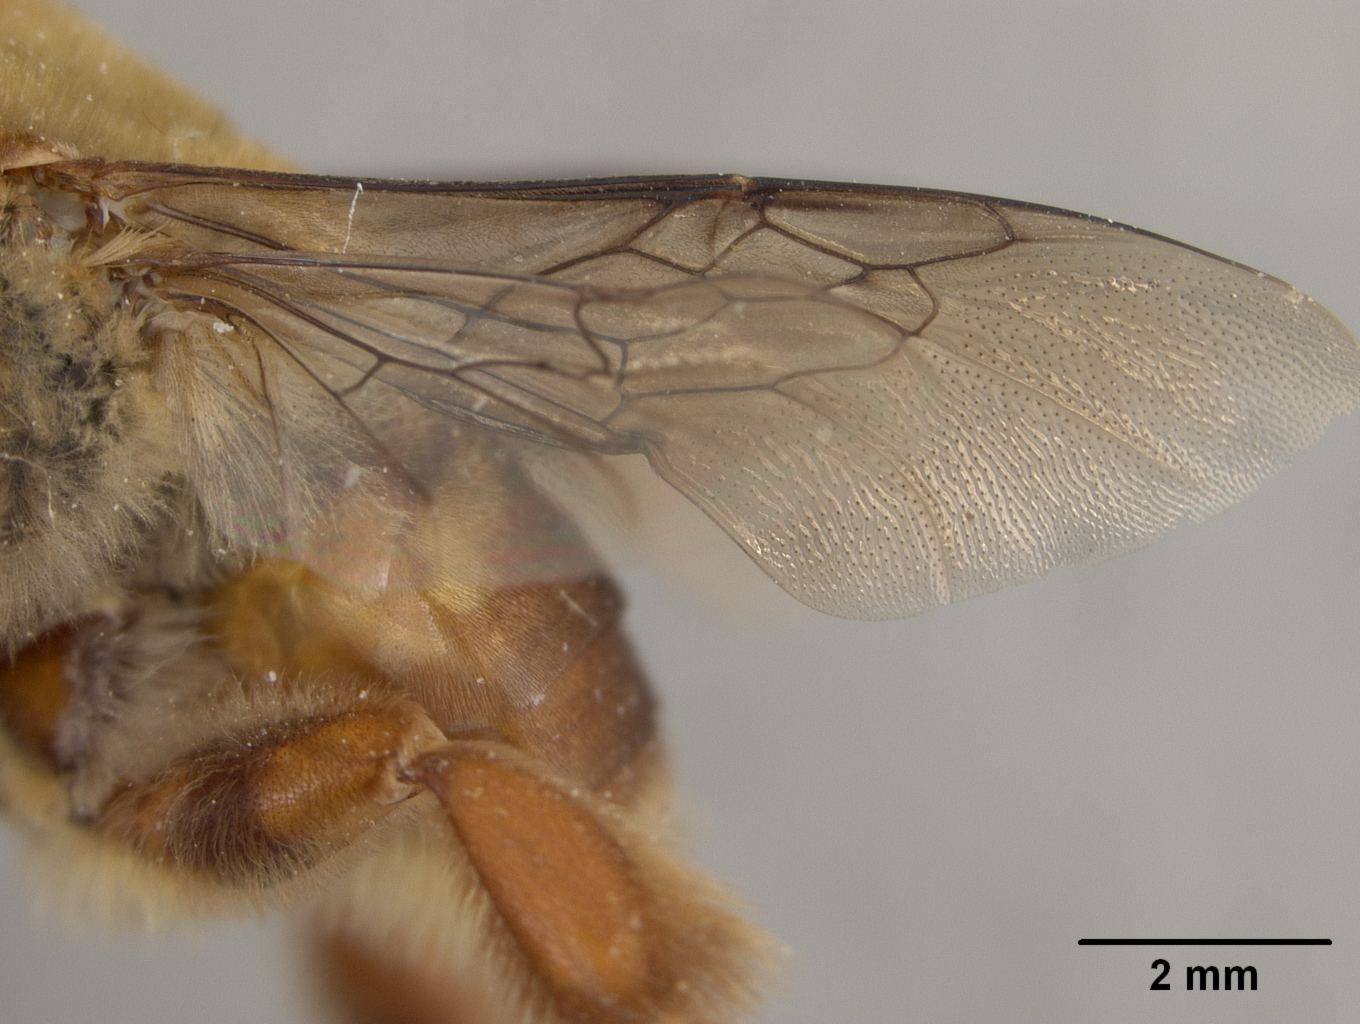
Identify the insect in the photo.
Centris inermis
